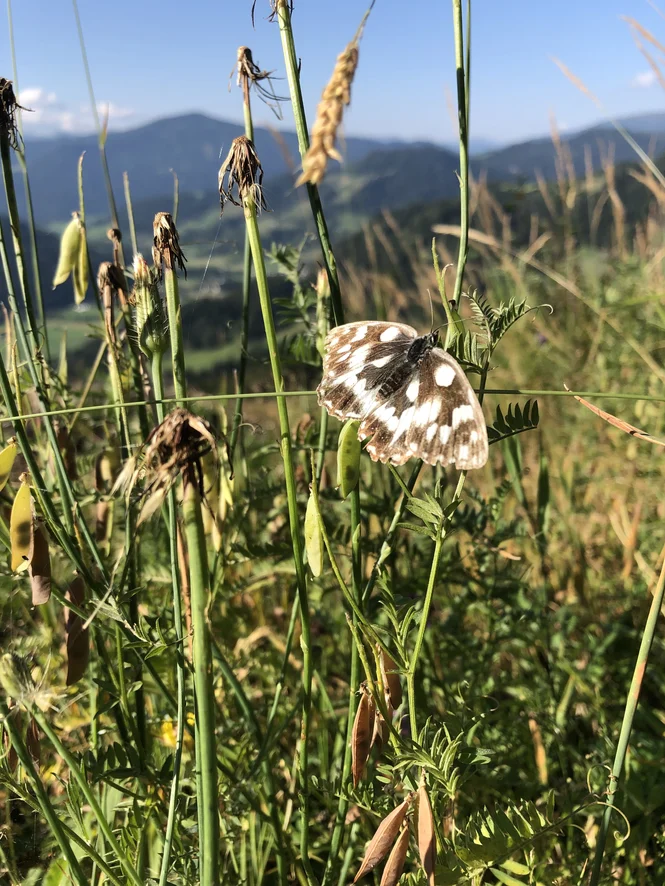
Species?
Melanargia galathea
